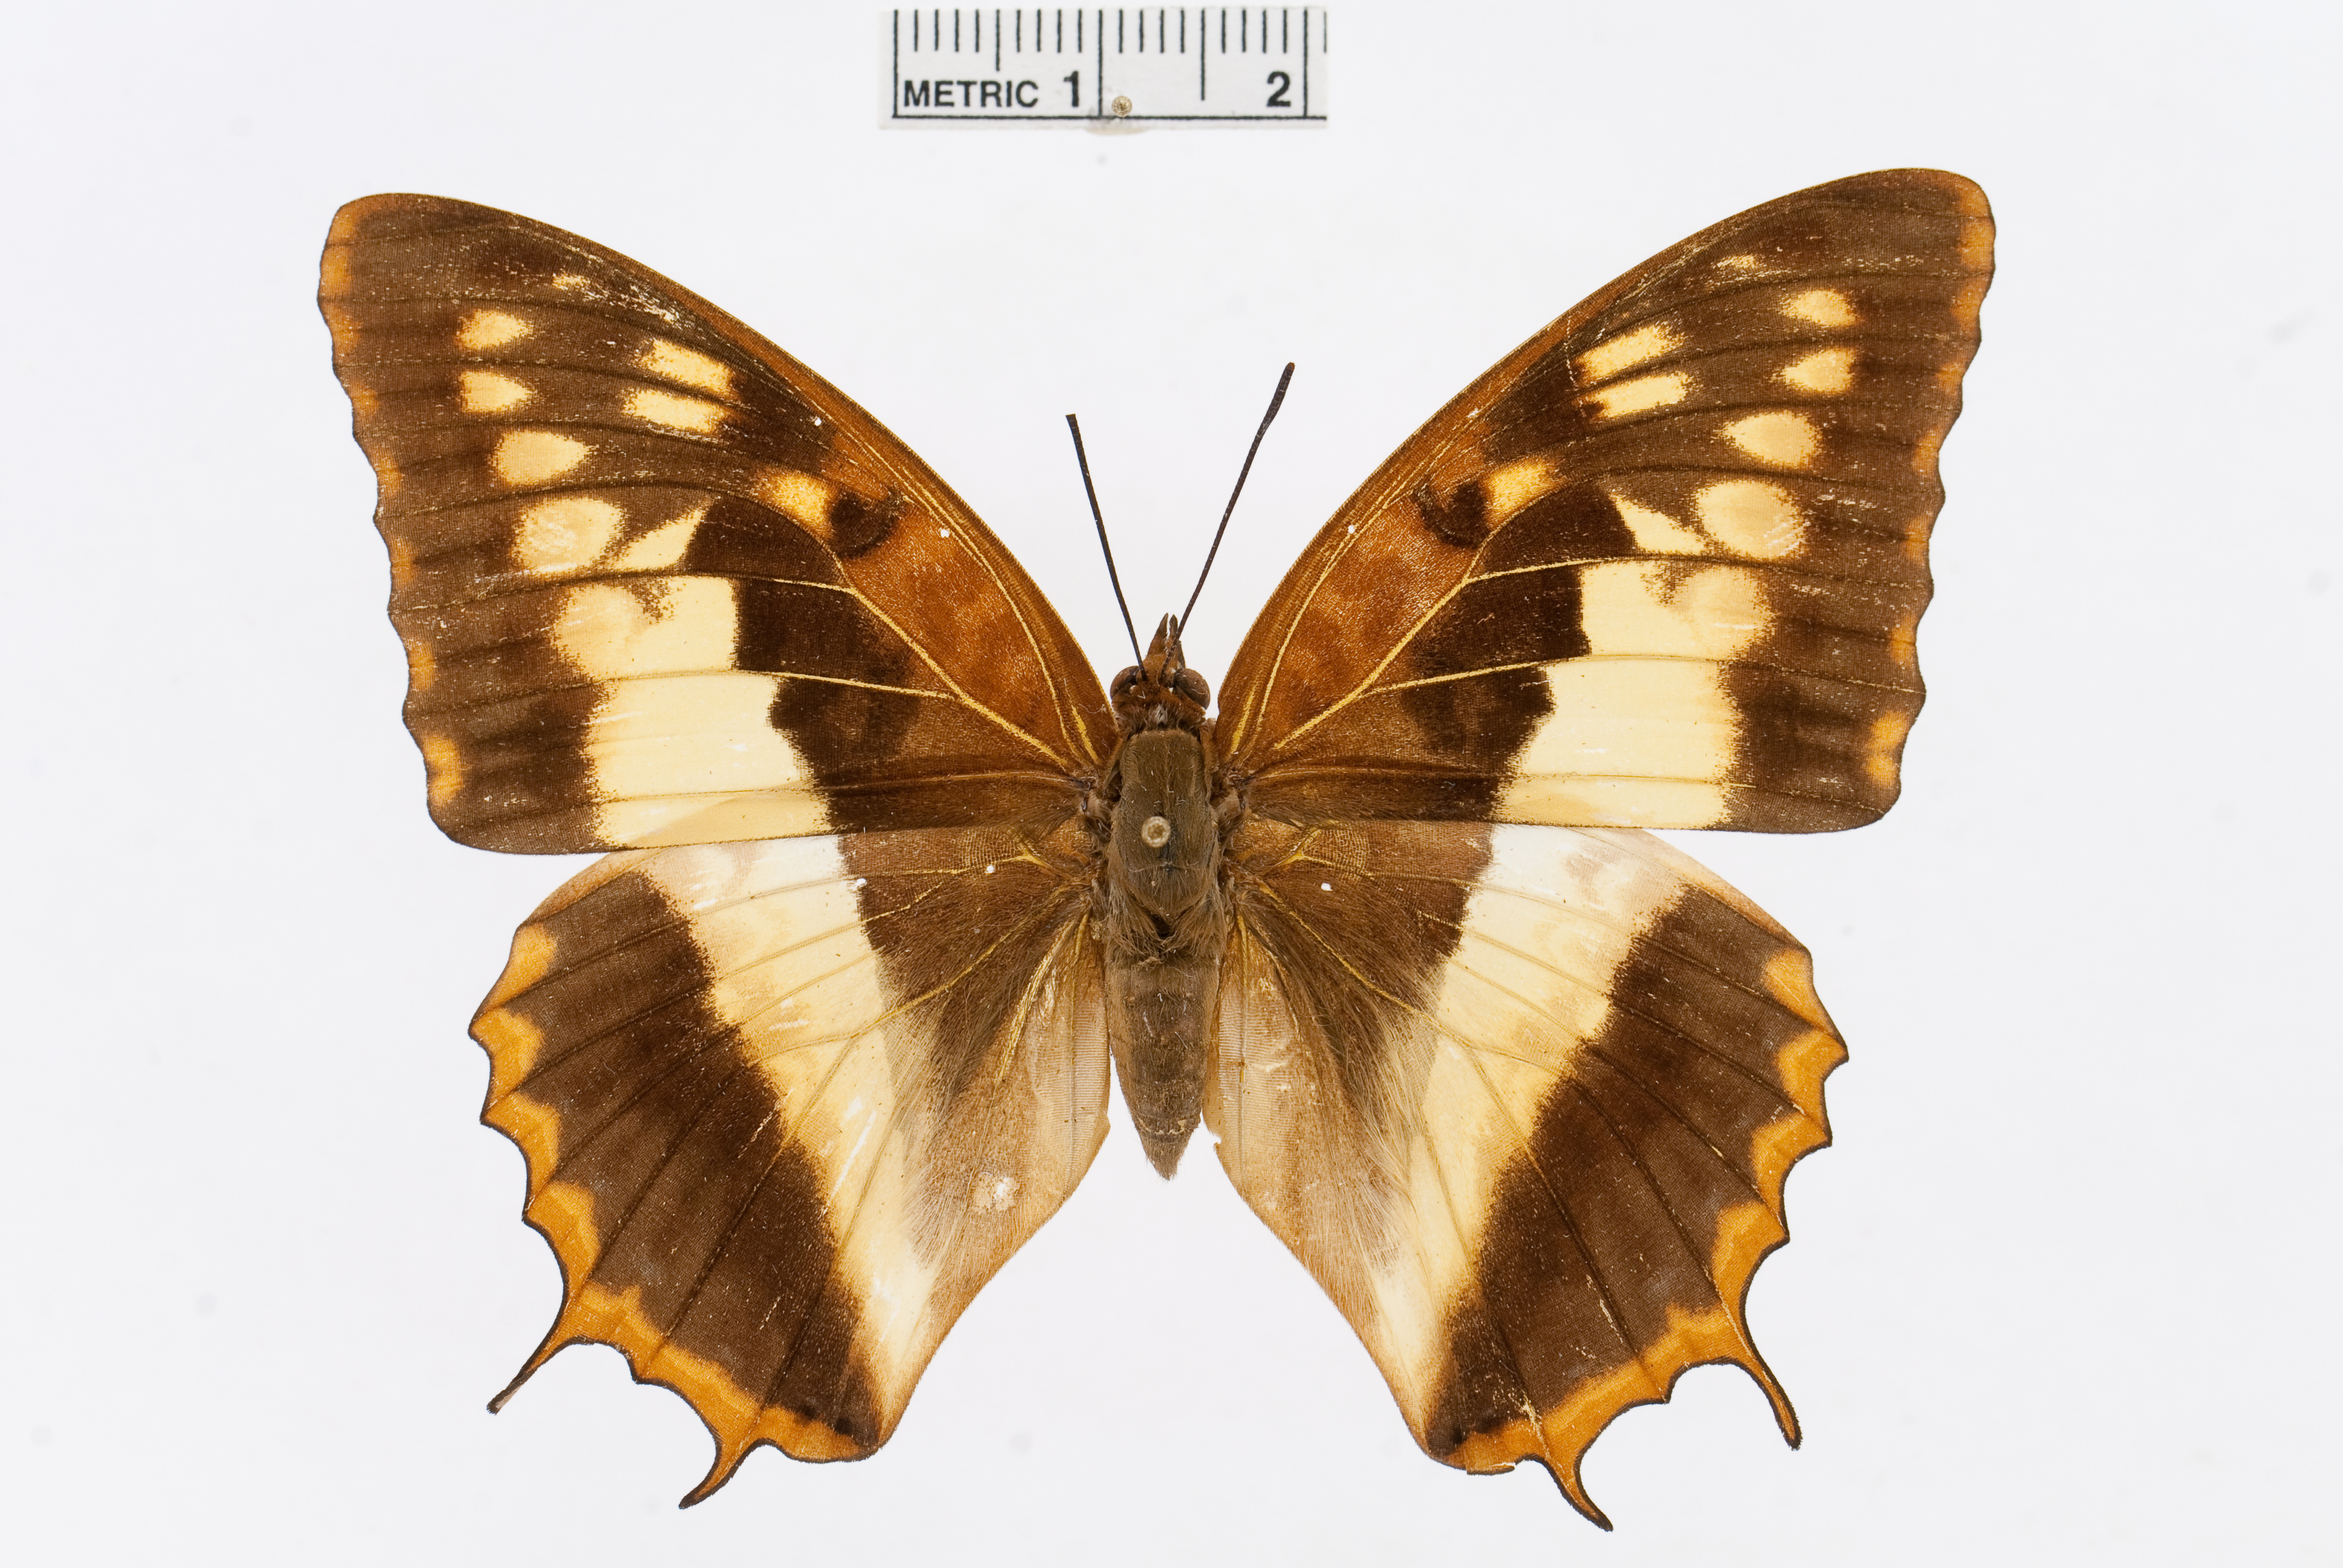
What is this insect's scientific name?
Charaxes cynthia
